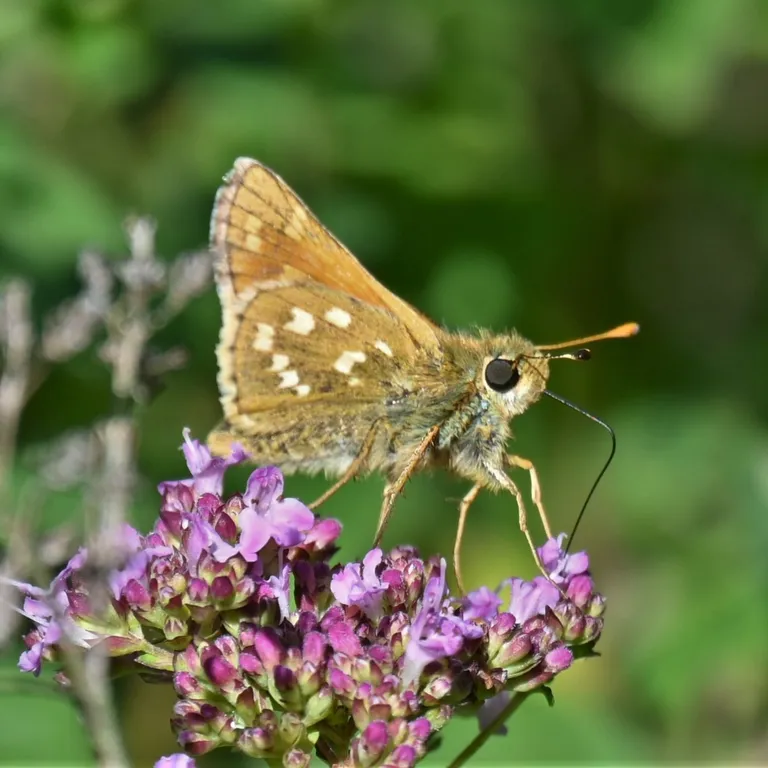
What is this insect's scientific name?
Hesperia comma
